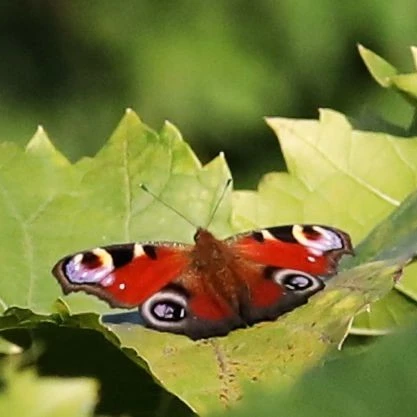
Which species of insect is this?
Aglais io
